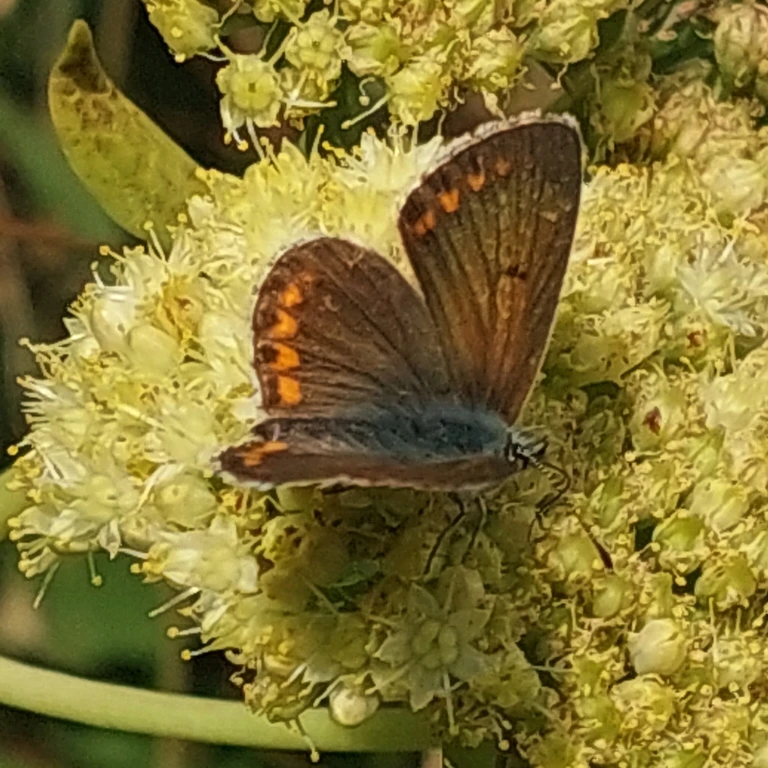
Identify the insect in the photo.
Aricia agestis/artaxerxes
